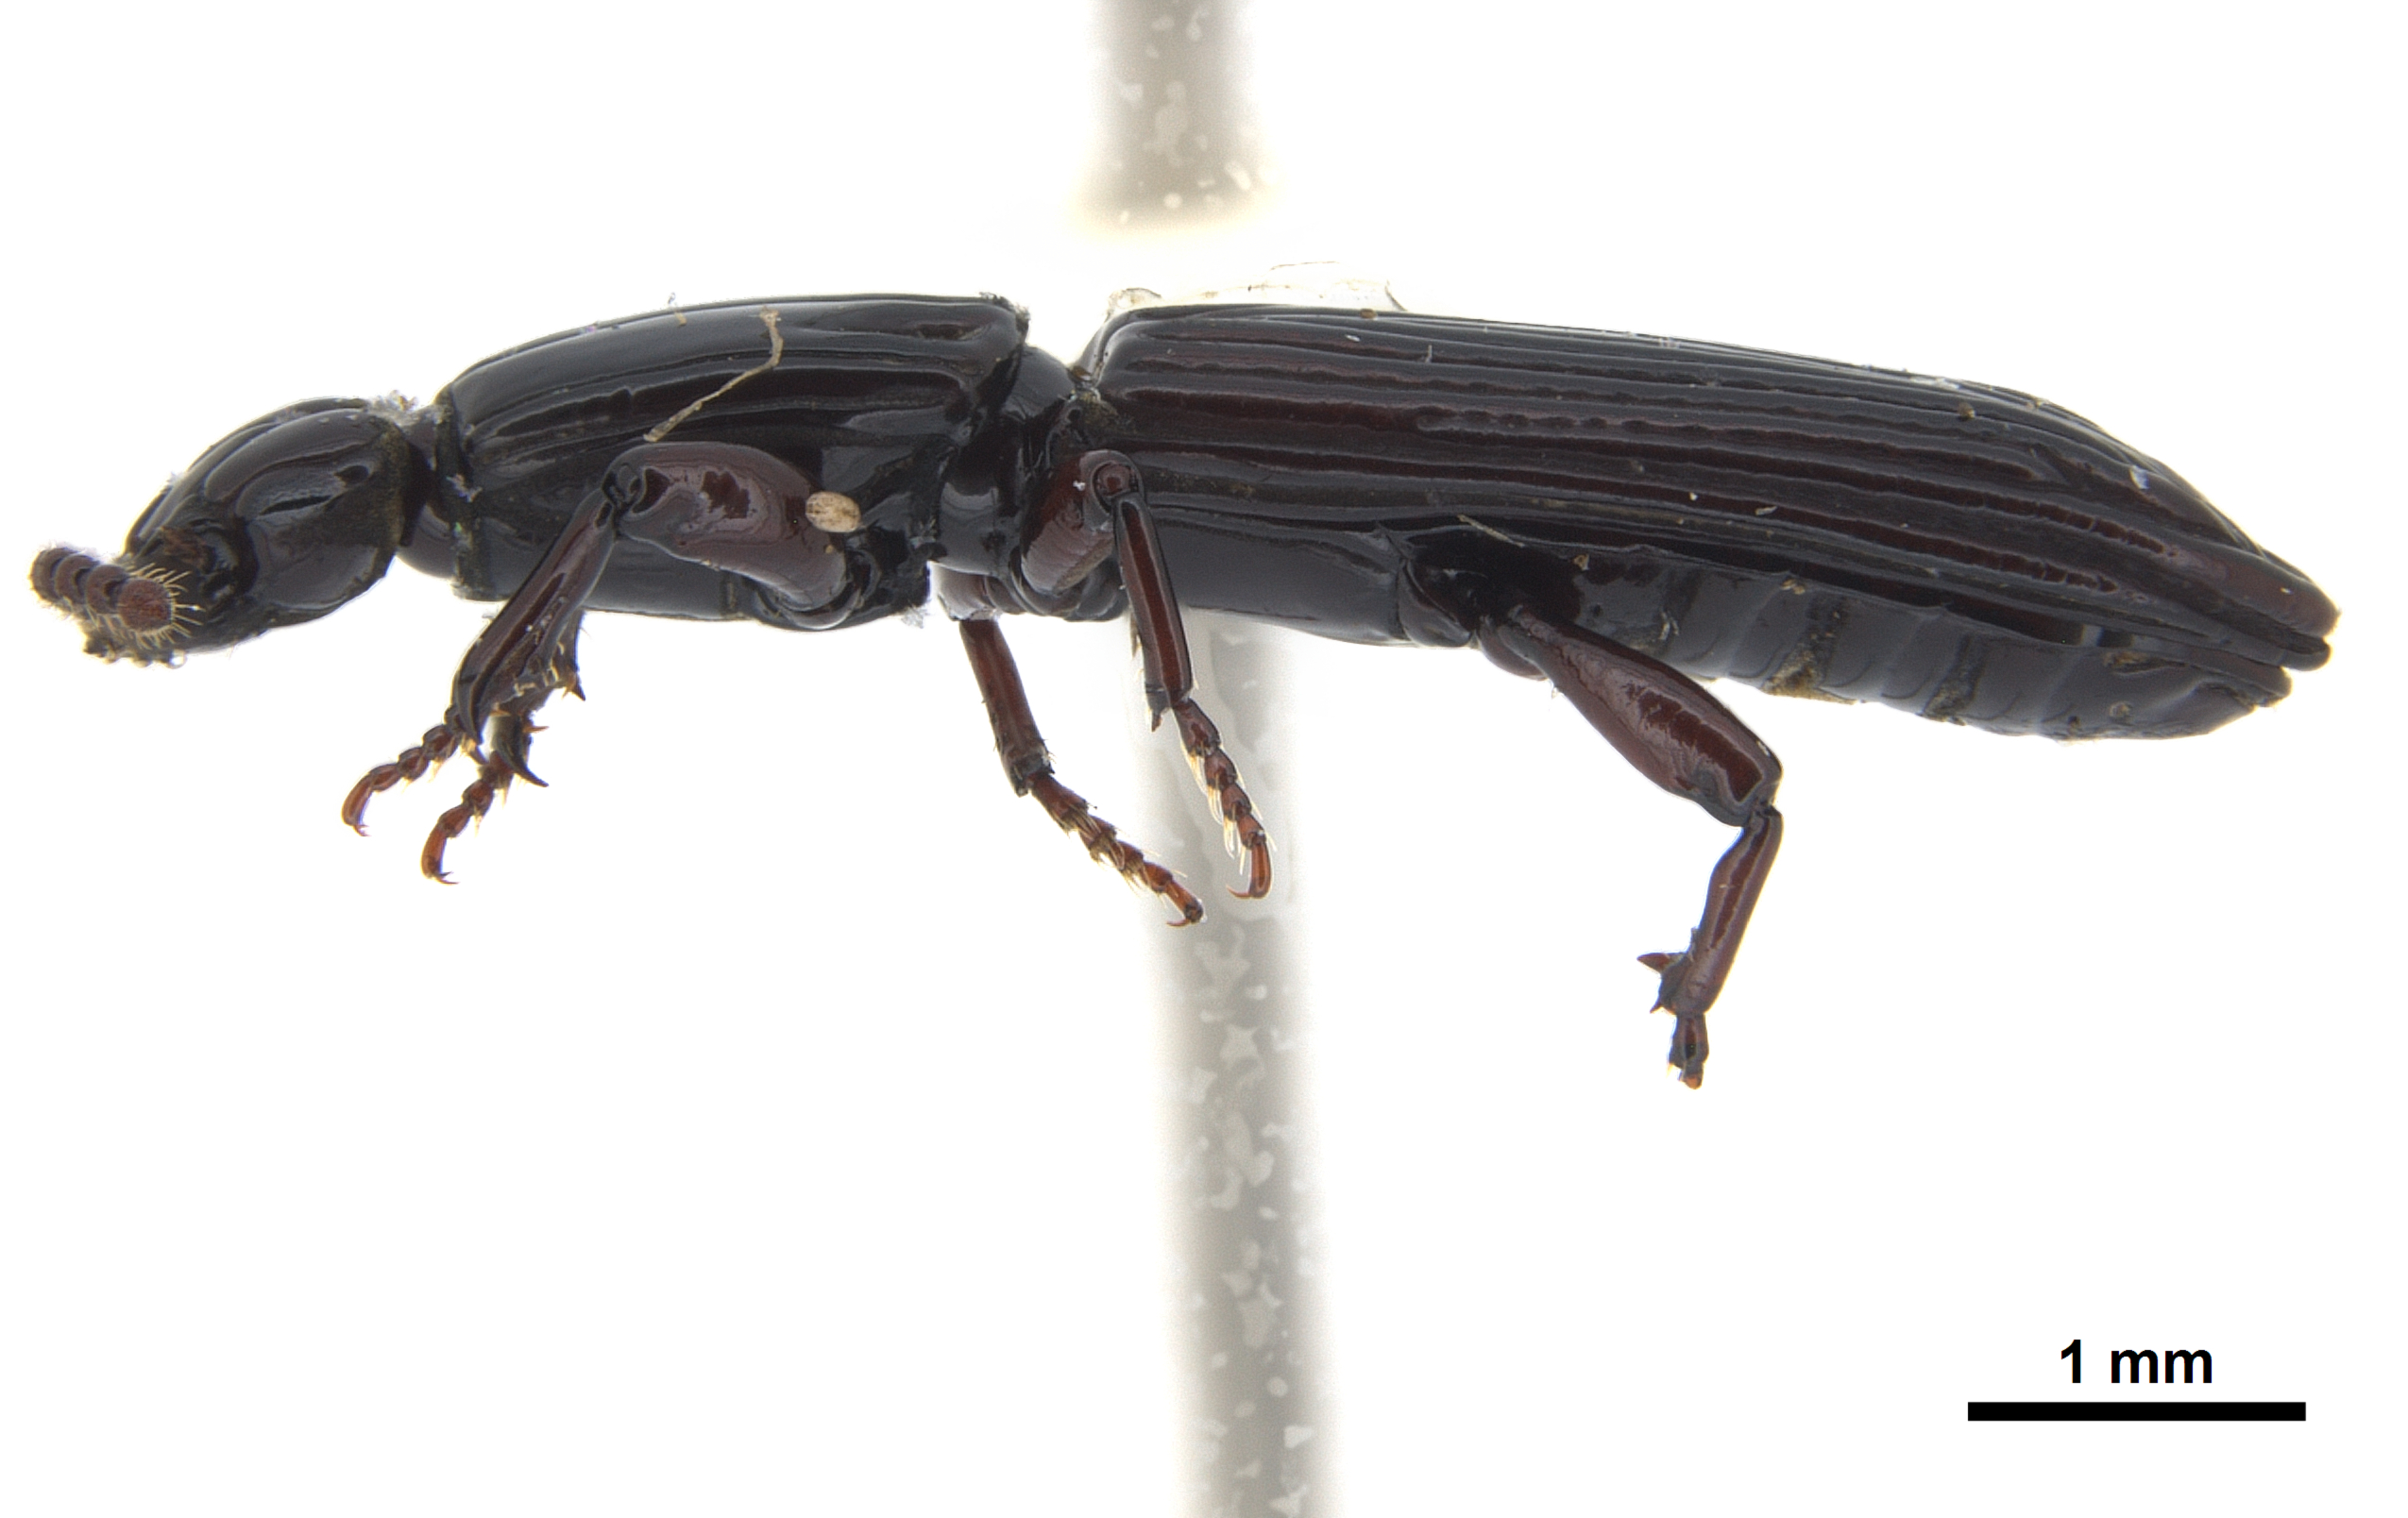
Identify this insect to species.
Omoglymmius americanus
